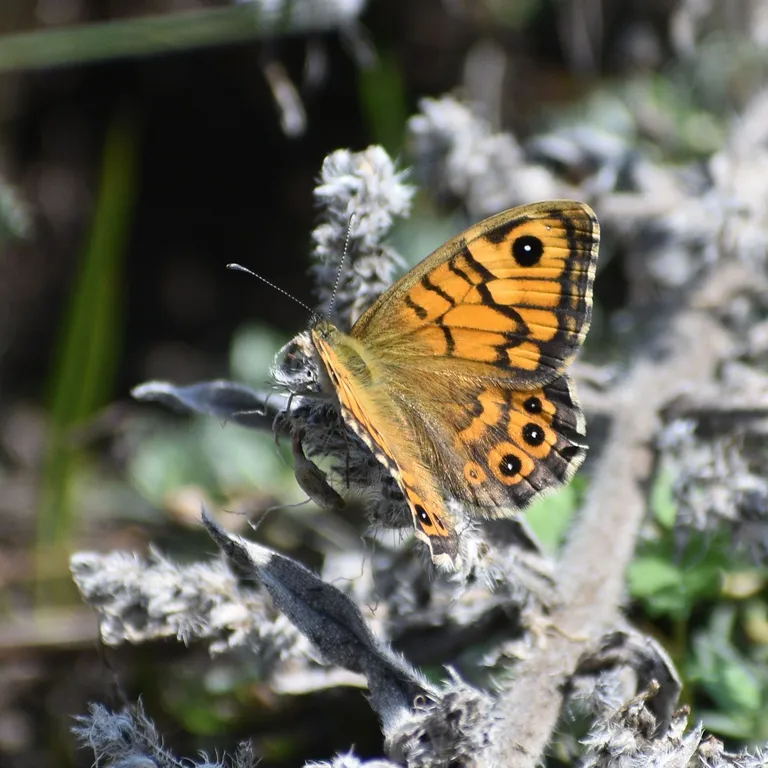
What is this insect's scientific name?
Lasiommata megera (also Pararge megera)
